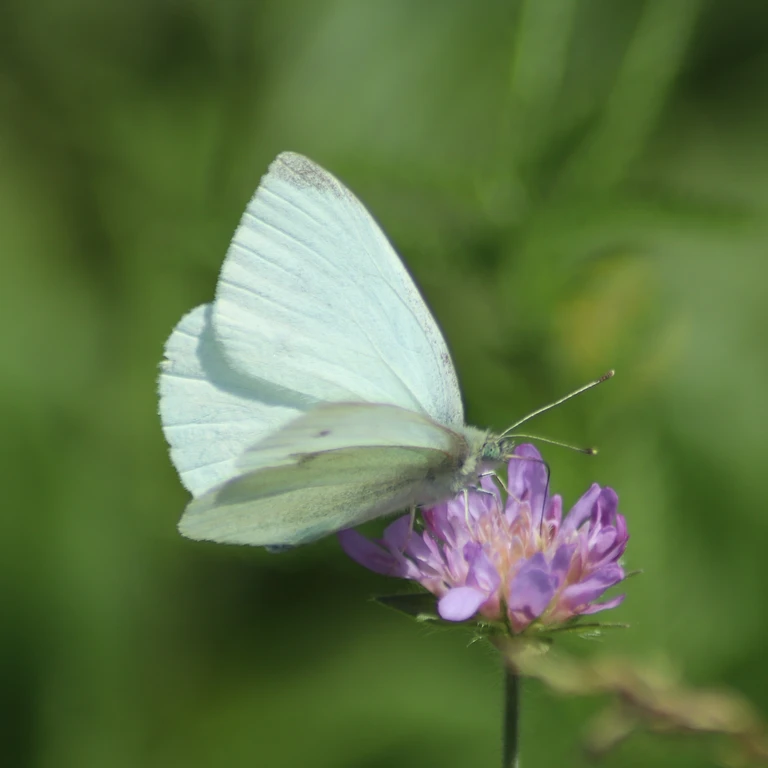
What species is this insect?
Pieris rapae
